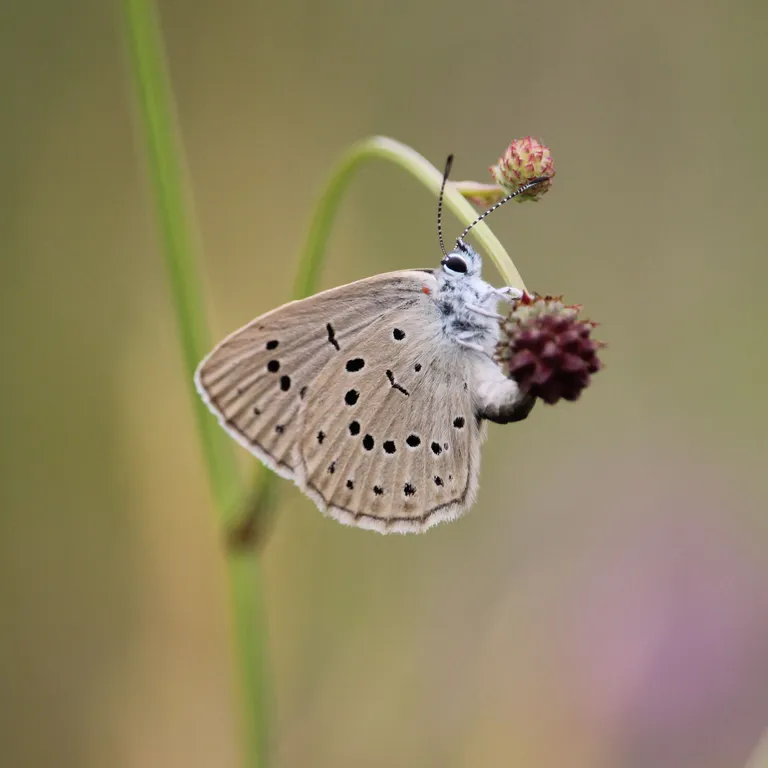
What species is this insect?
Phengaris teleius
